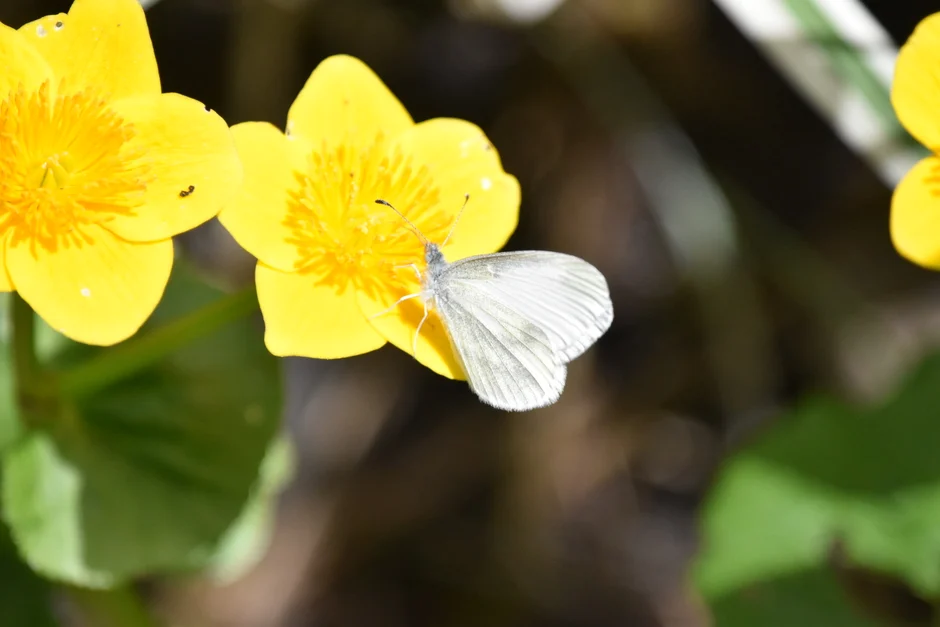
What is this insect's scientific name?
Leptidea sinapis/juvernica
